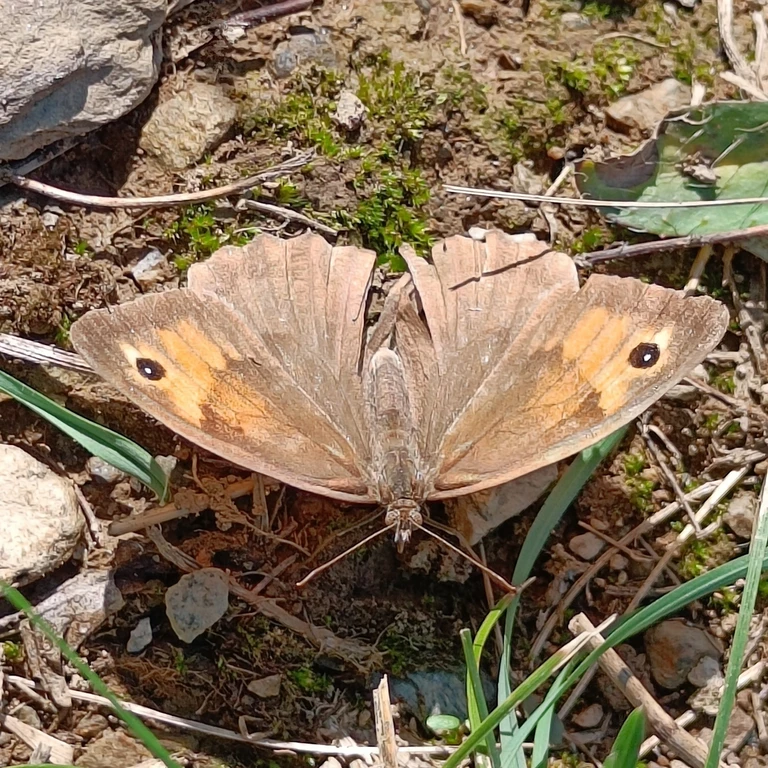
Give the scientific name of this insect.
Maniola jurtina
